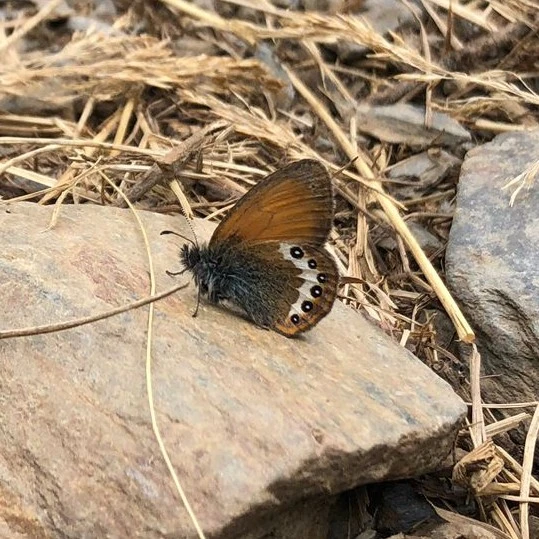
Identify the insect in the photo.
Coenonympha gardetta
